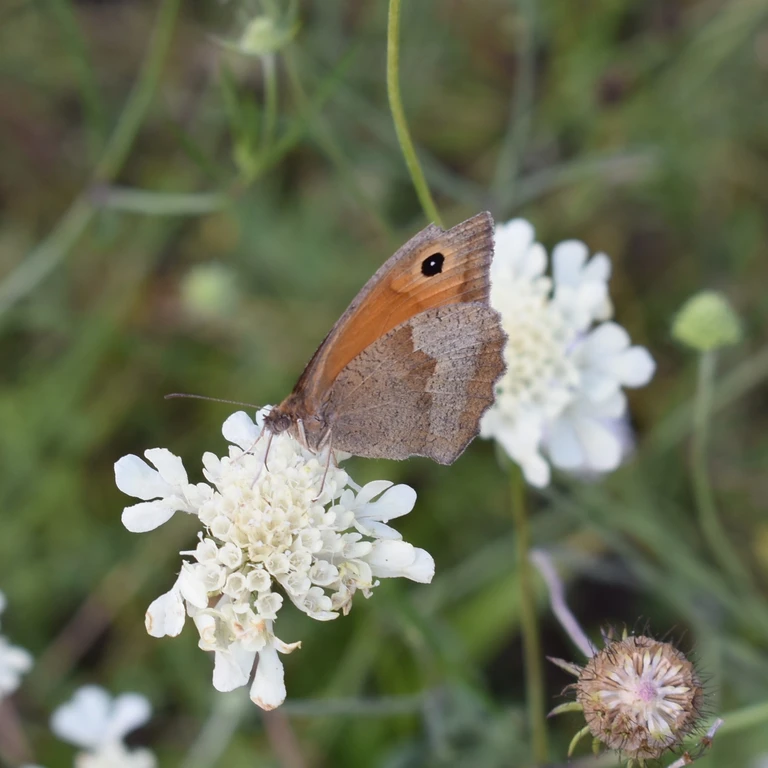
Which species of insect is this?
Maniola jurtina
